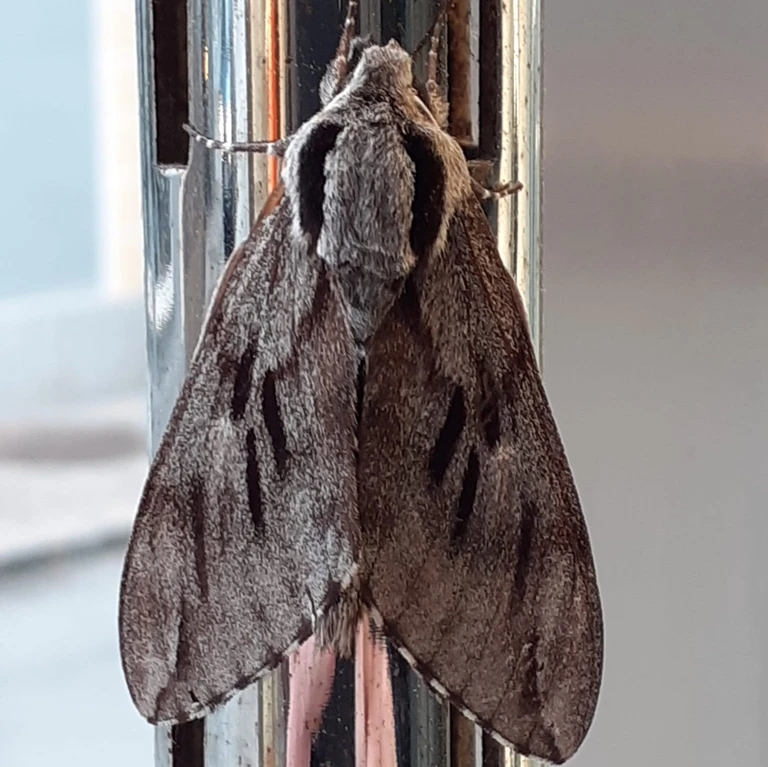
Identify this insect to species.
Sphinx pinastri
